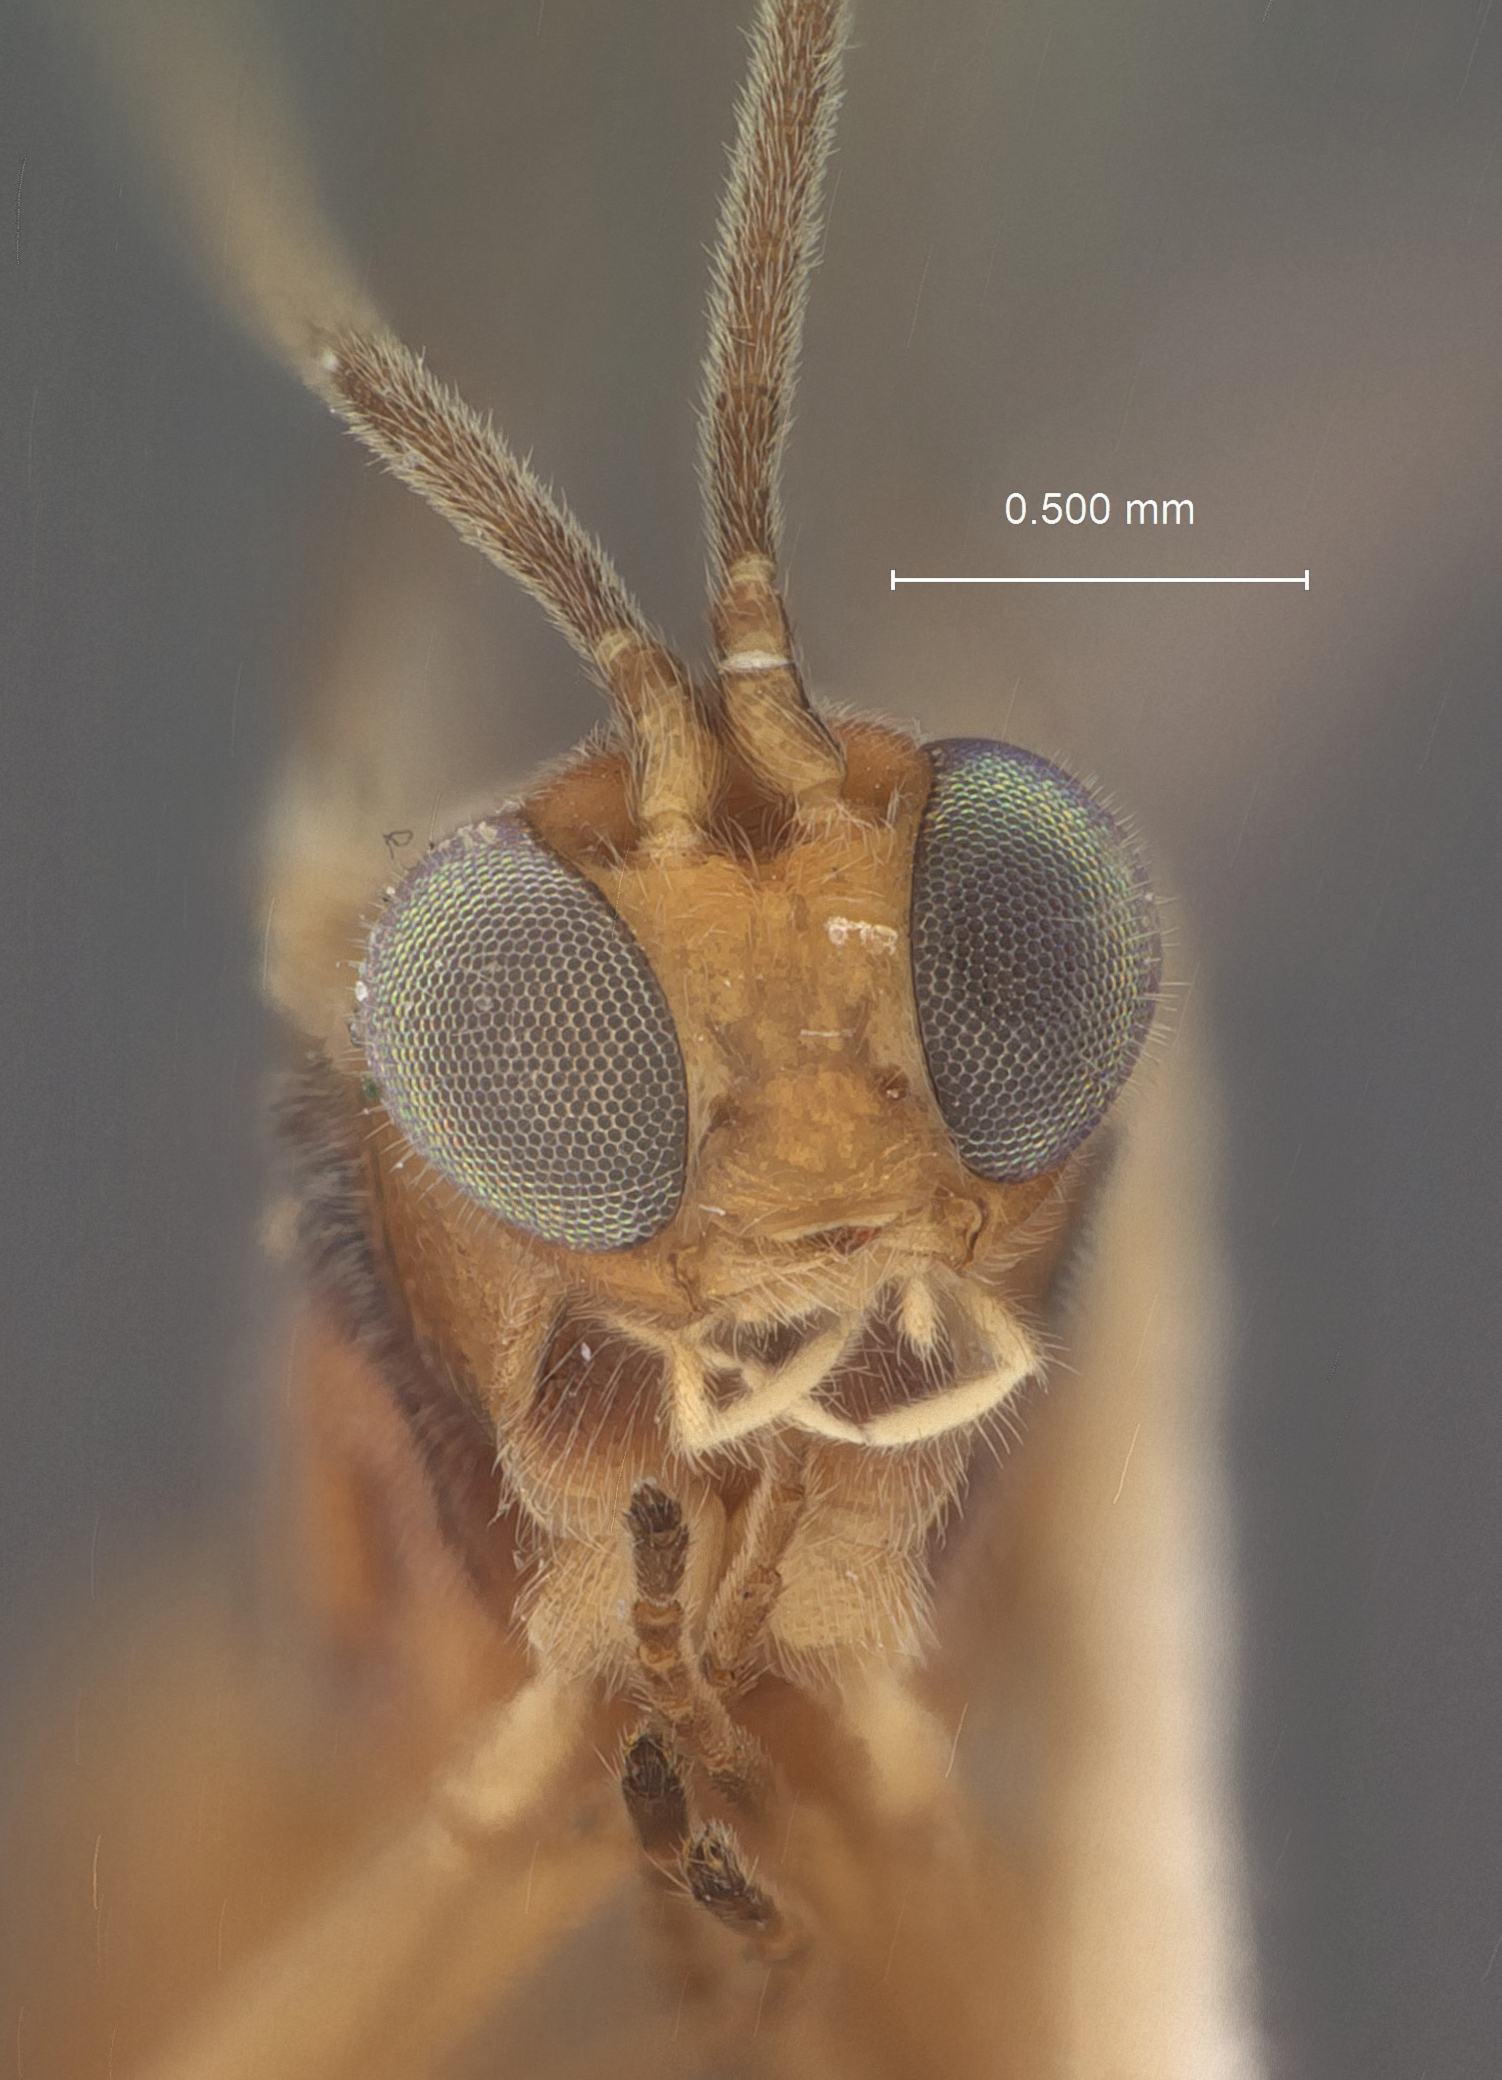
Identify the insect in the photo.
Meteorus tetralphae
